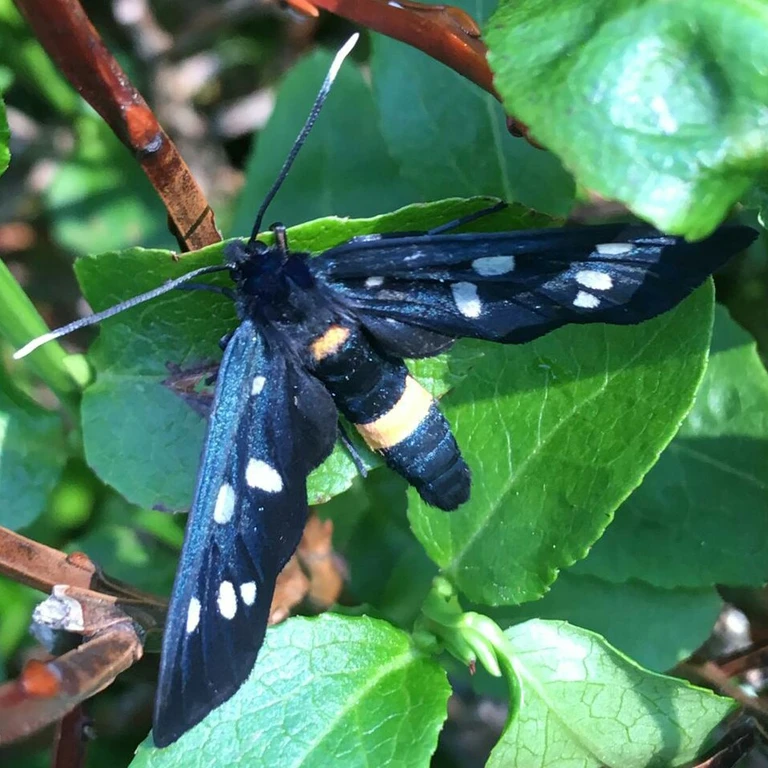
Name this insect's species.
Amata phegea
